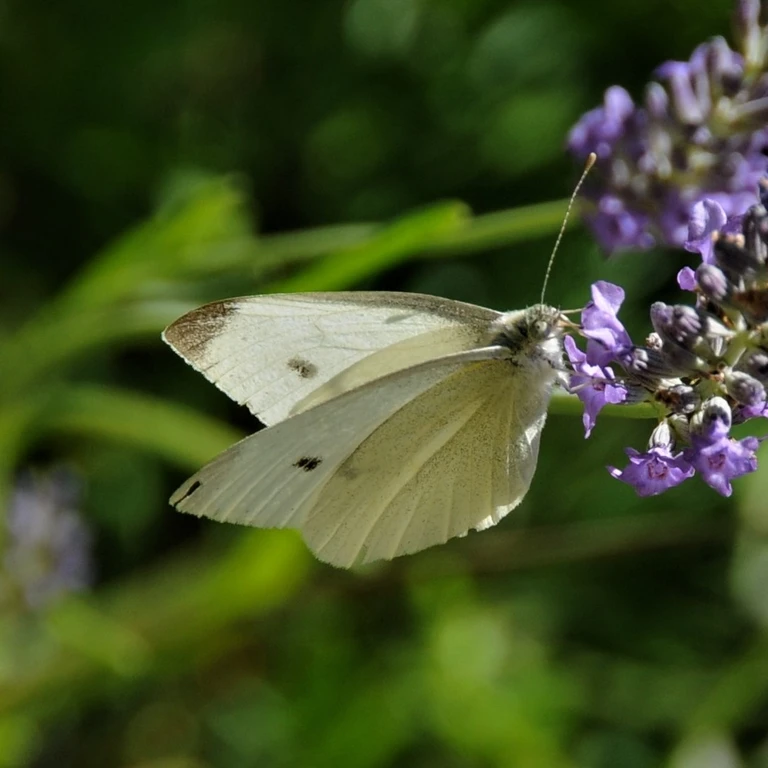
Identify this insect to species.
Pieris rapae
